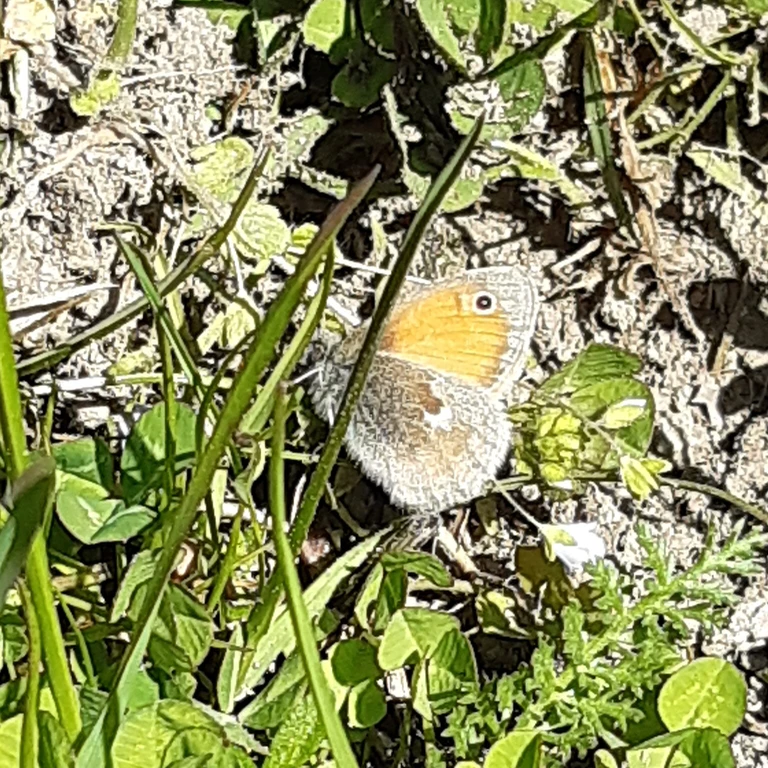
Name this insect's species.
Coenonympha pamphilus
